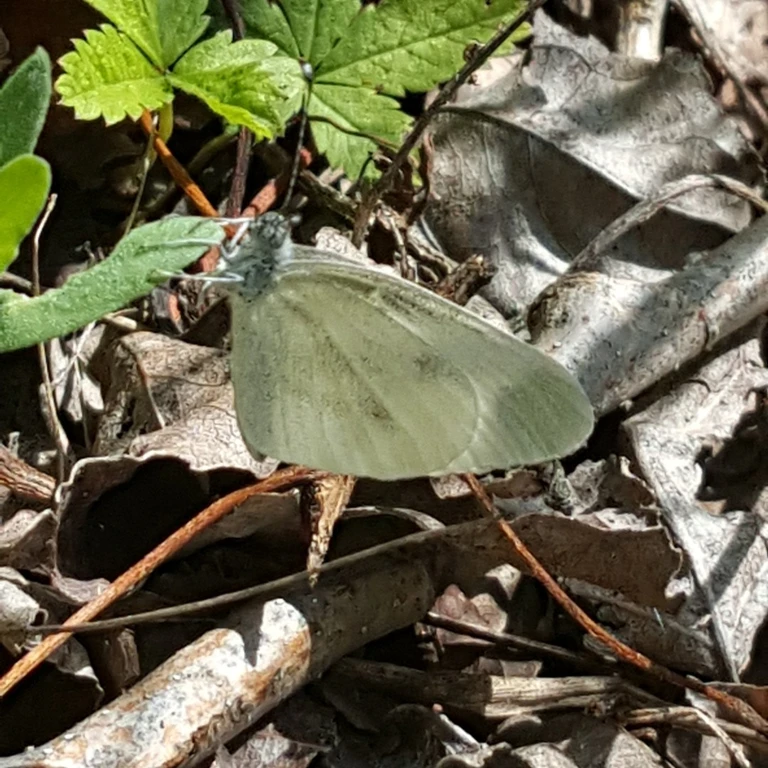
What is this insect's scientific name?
Leptidea sinapis/juvernica
